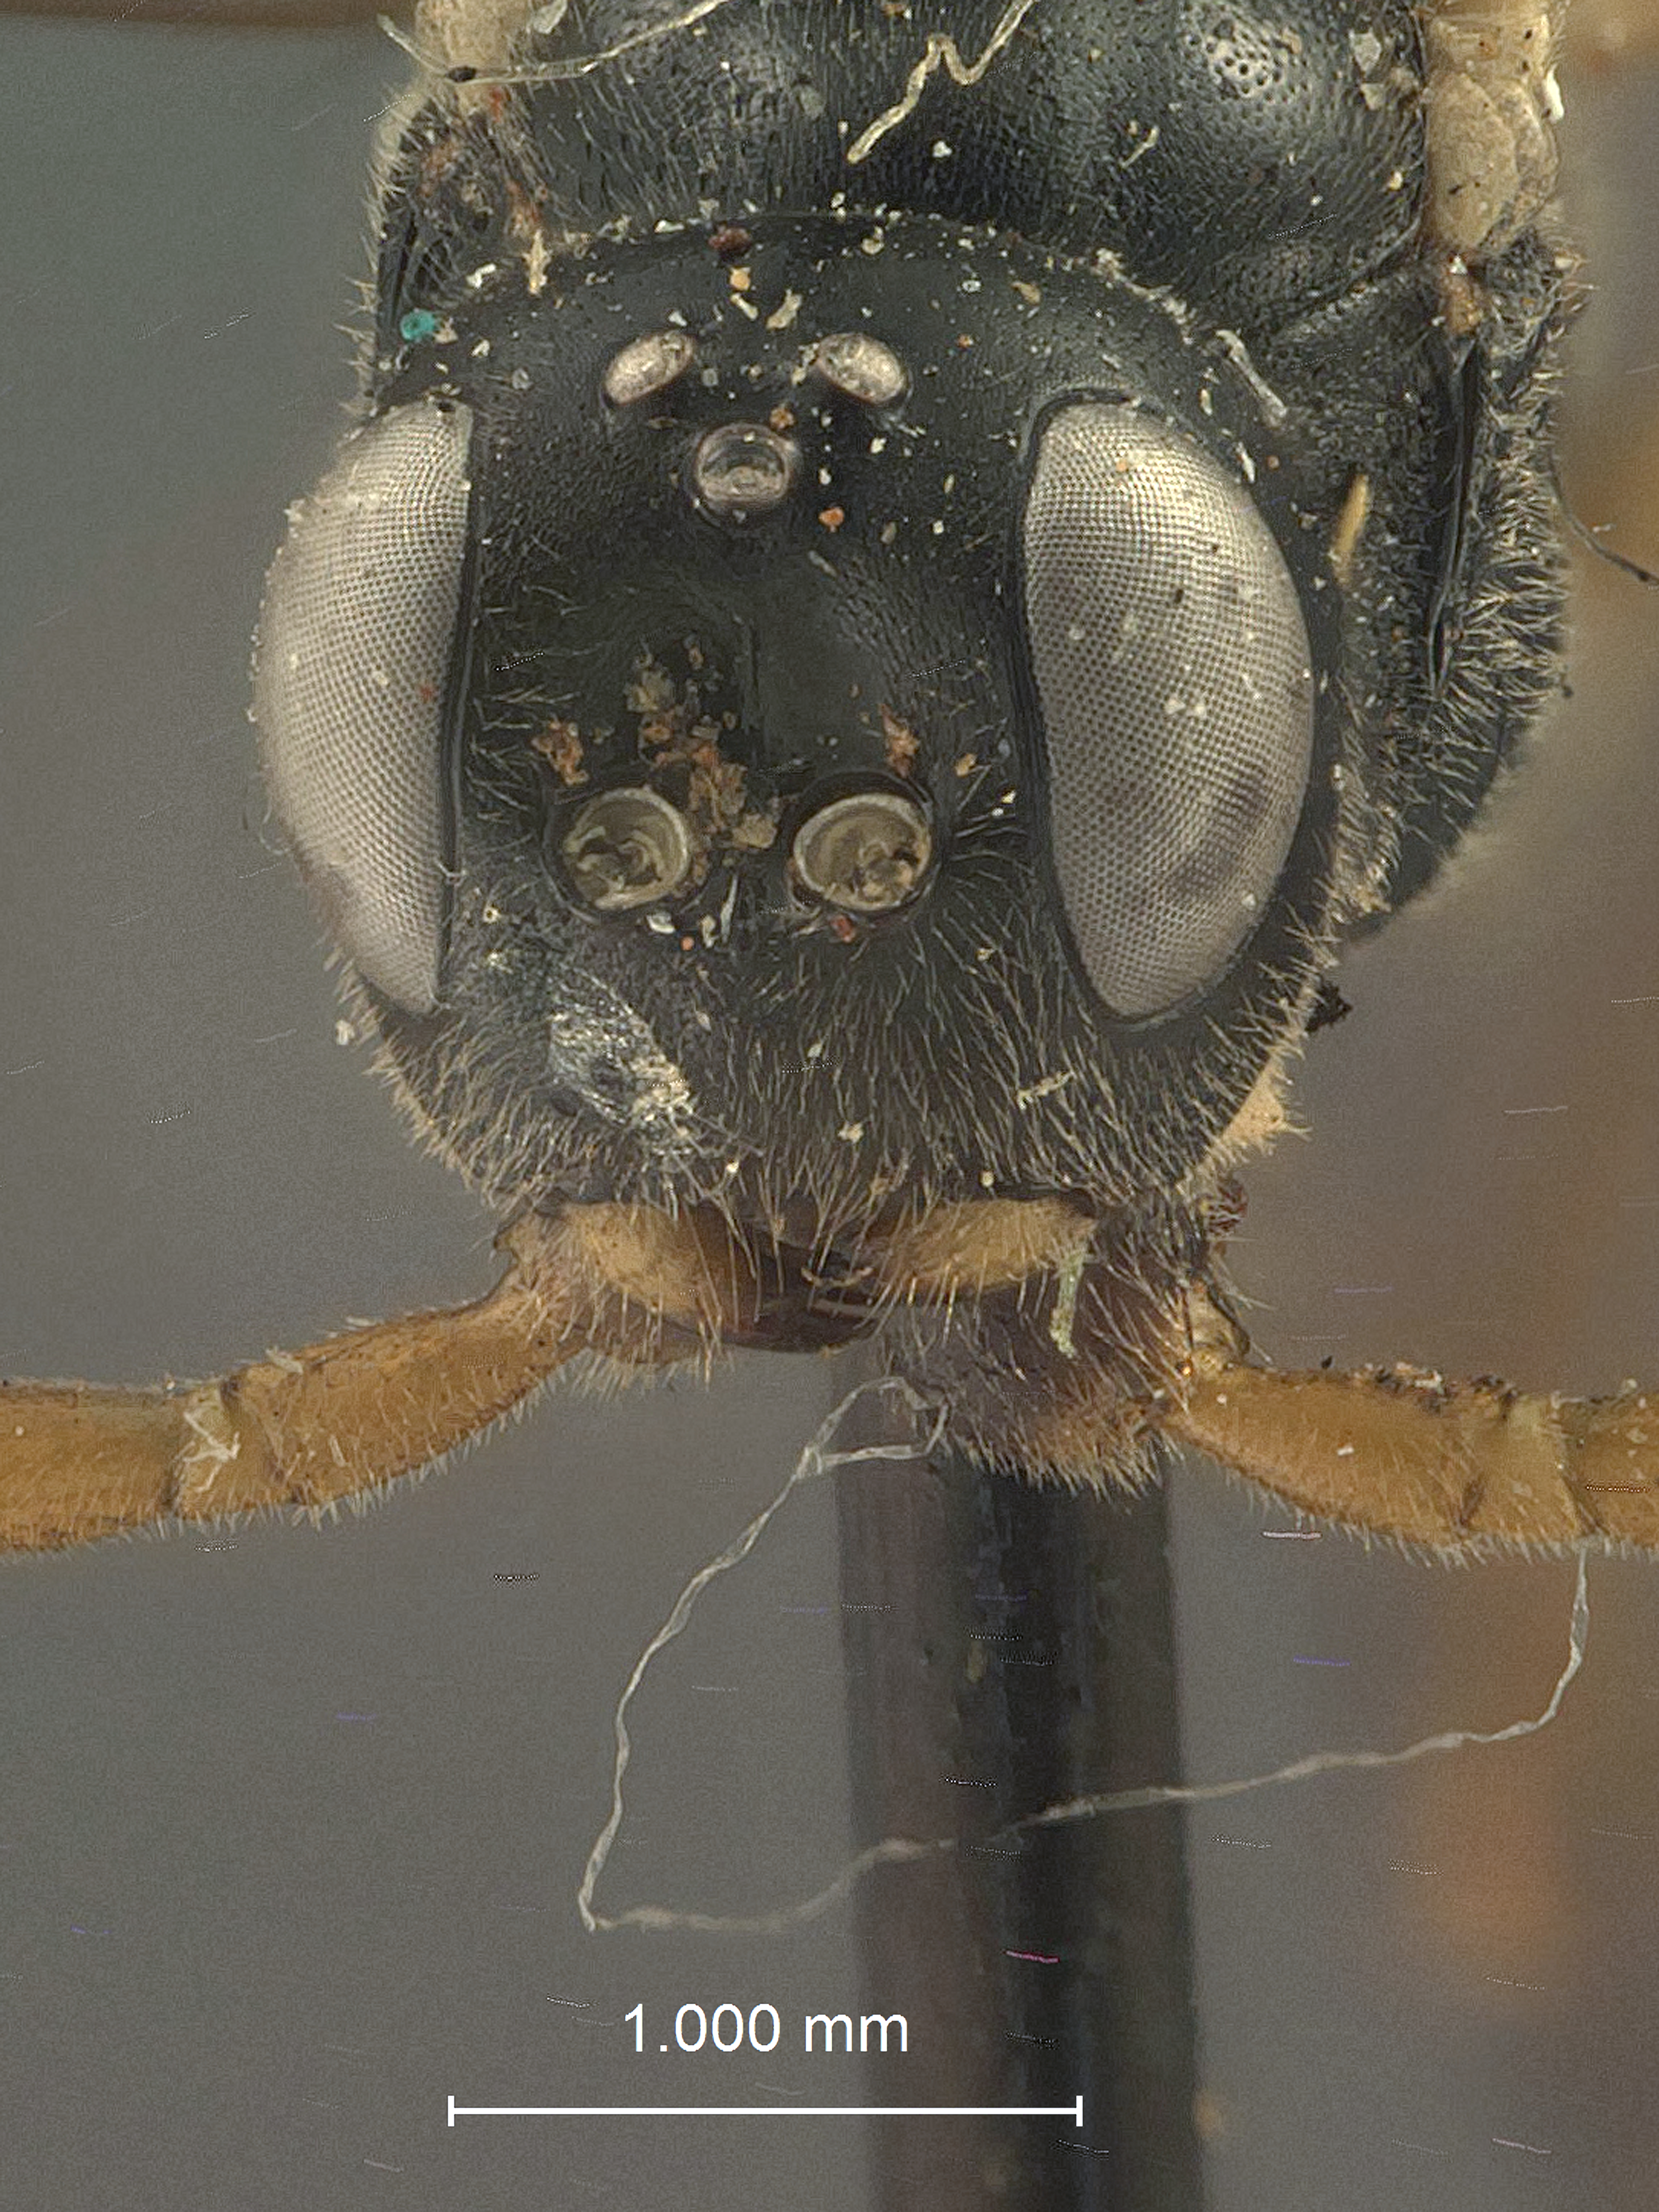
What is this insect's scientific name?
Helcostizidea xanthognathus
